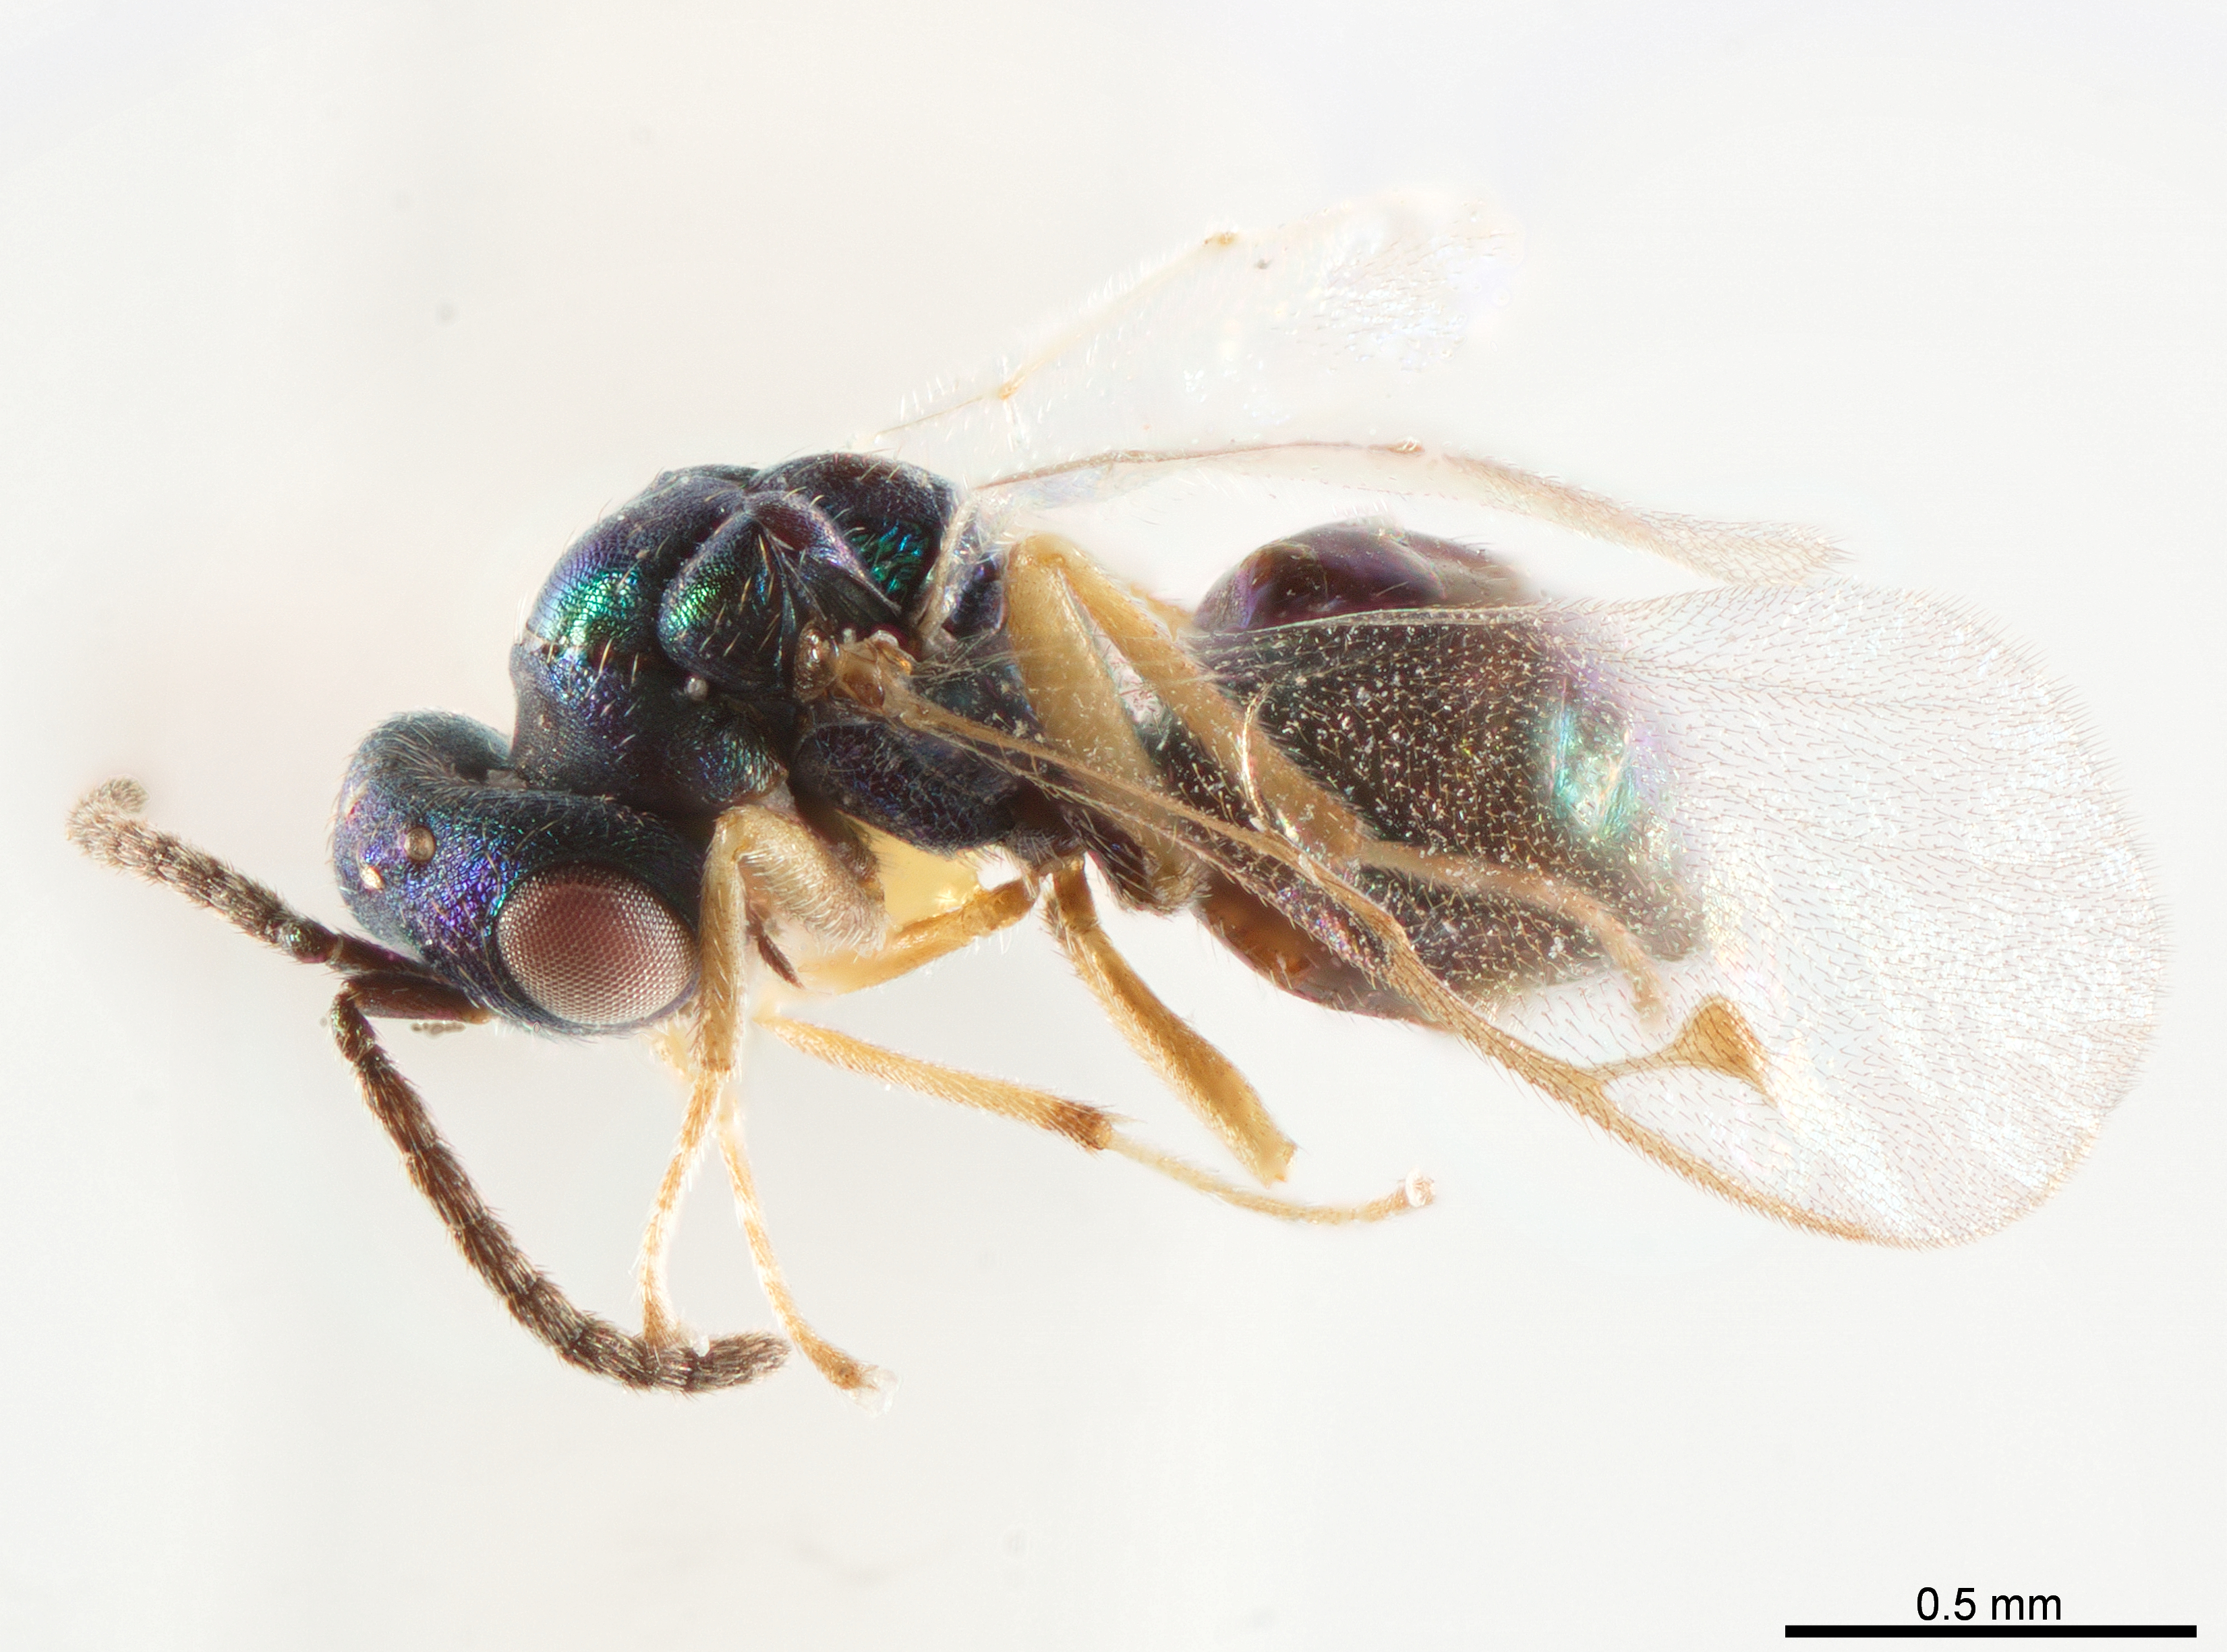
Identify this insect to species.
Miscogaster maculata
